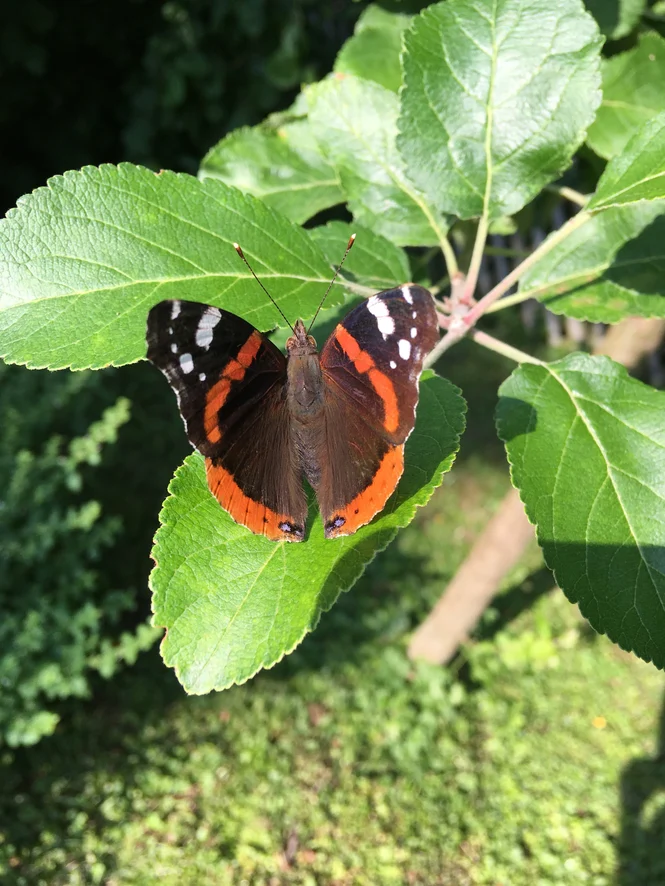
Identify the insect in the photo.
Vanessa atalanta
